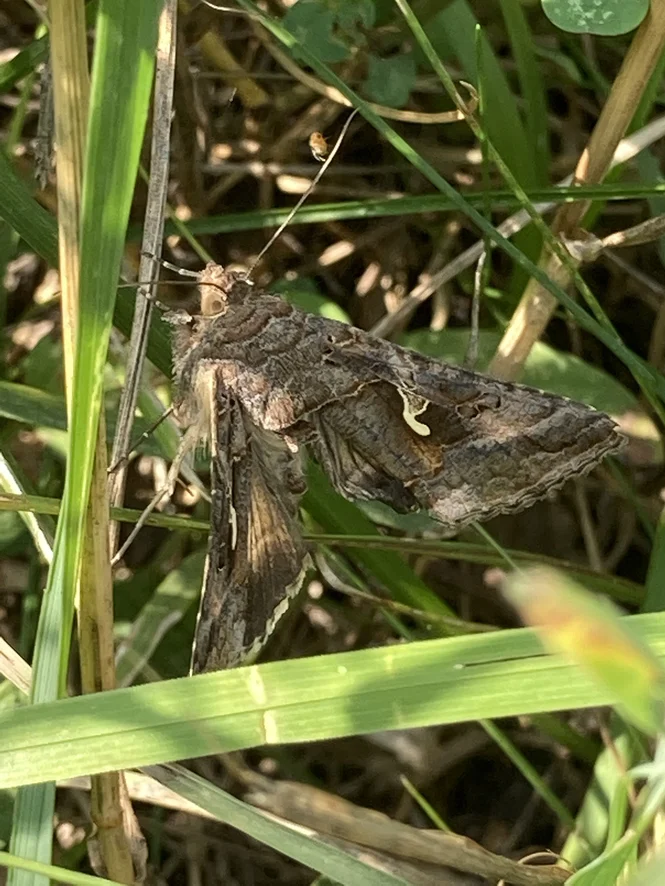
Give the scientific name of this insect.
Autographa gamma
